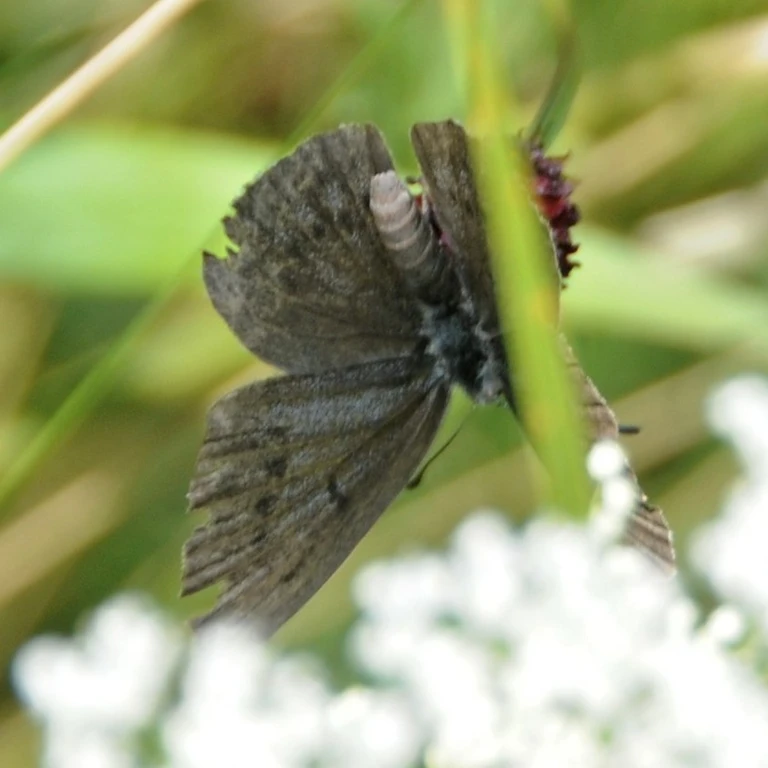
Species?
Phengaris teleius
